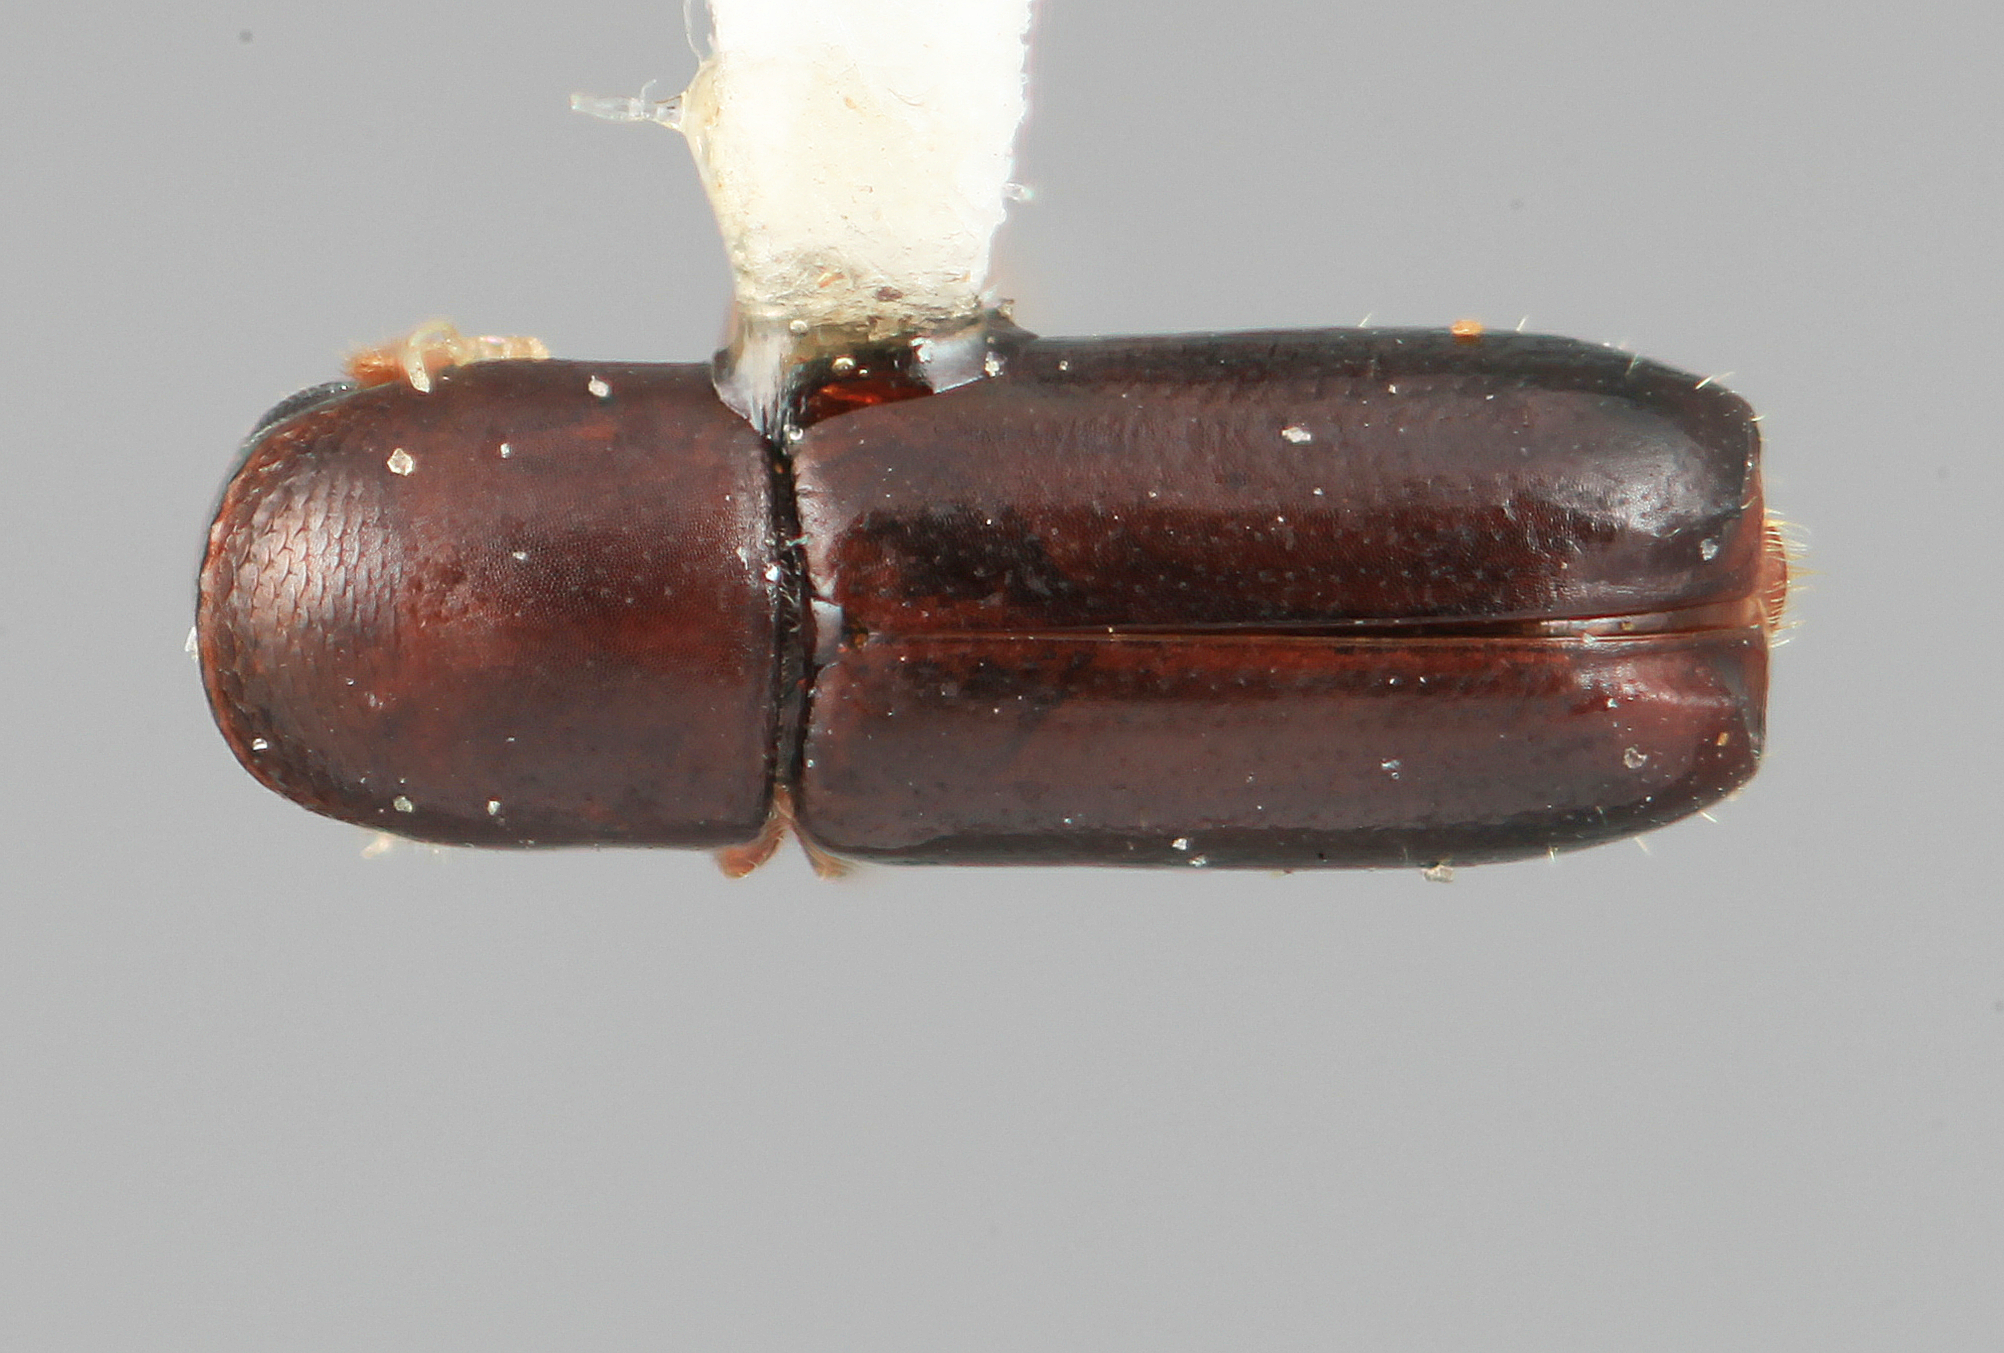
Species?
Microcorthylus pumilus
